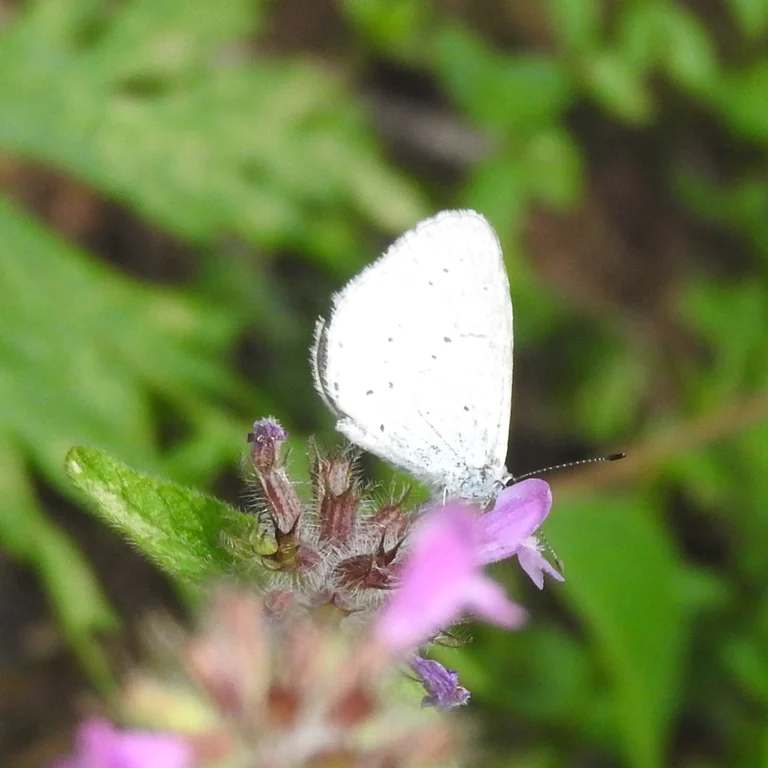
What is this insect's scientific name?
Celastrina argiolus
